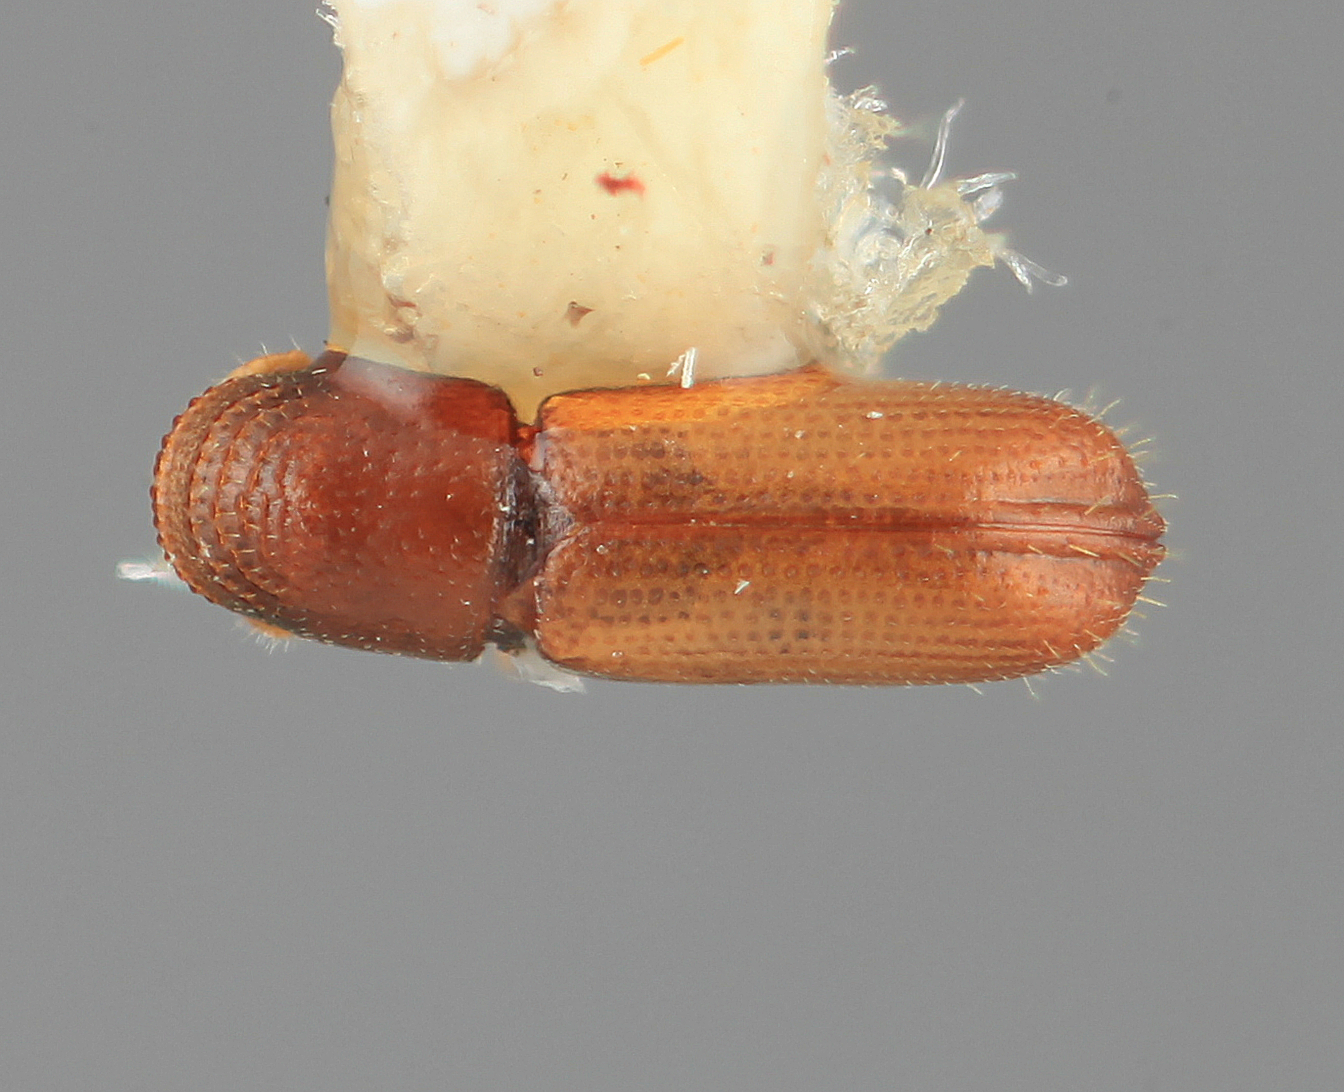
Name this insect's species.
Pityophthorus nugalis
